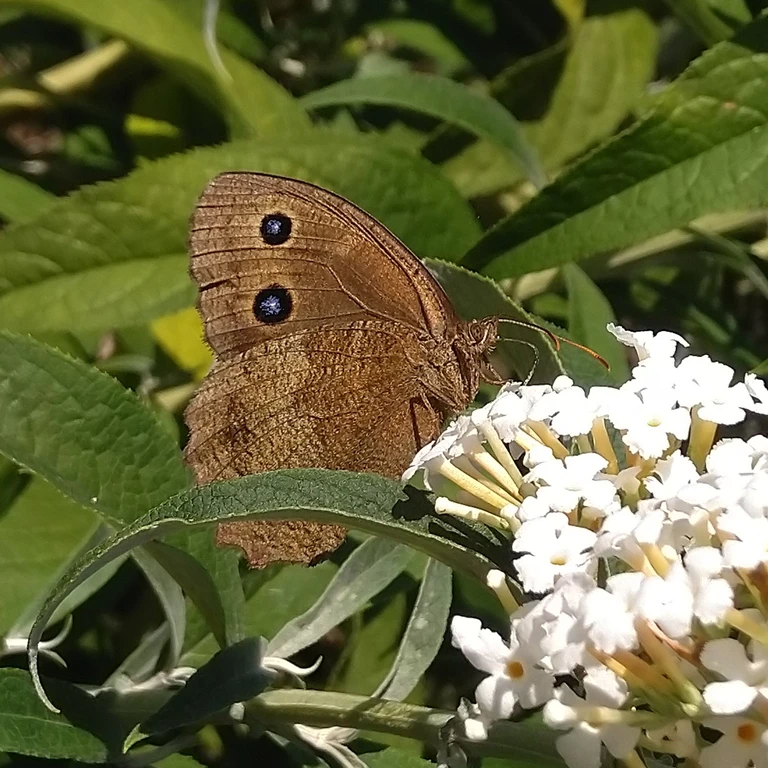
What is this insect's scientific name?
Minois dryas
